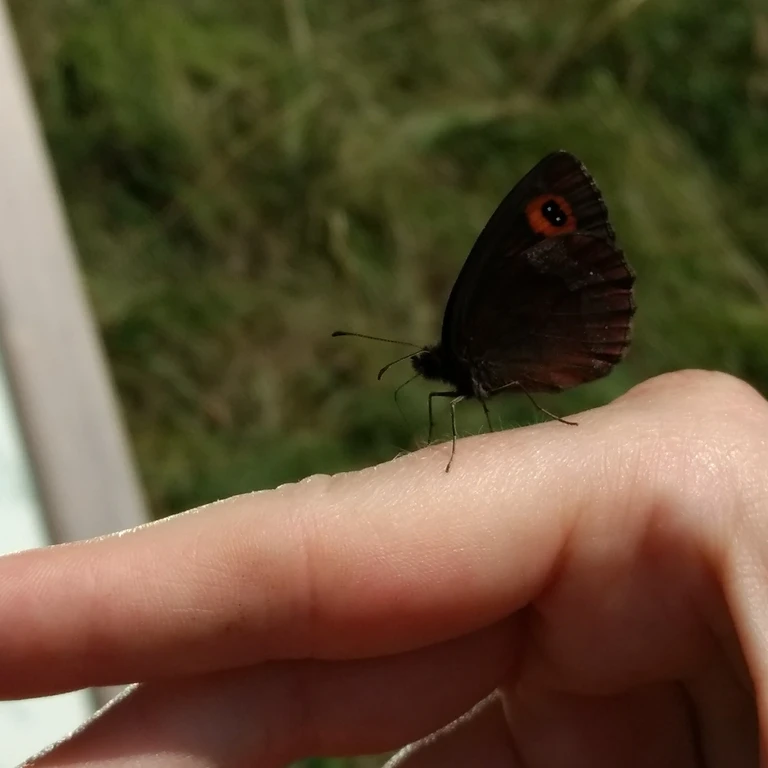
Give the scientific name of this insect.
Erebia aethiops
